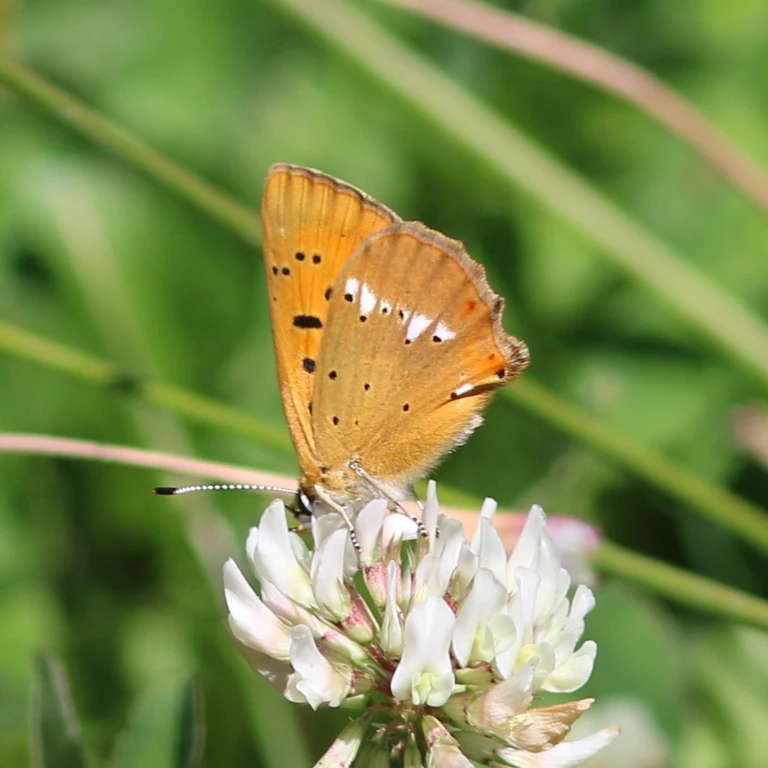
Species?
Lycaena virgaureae
